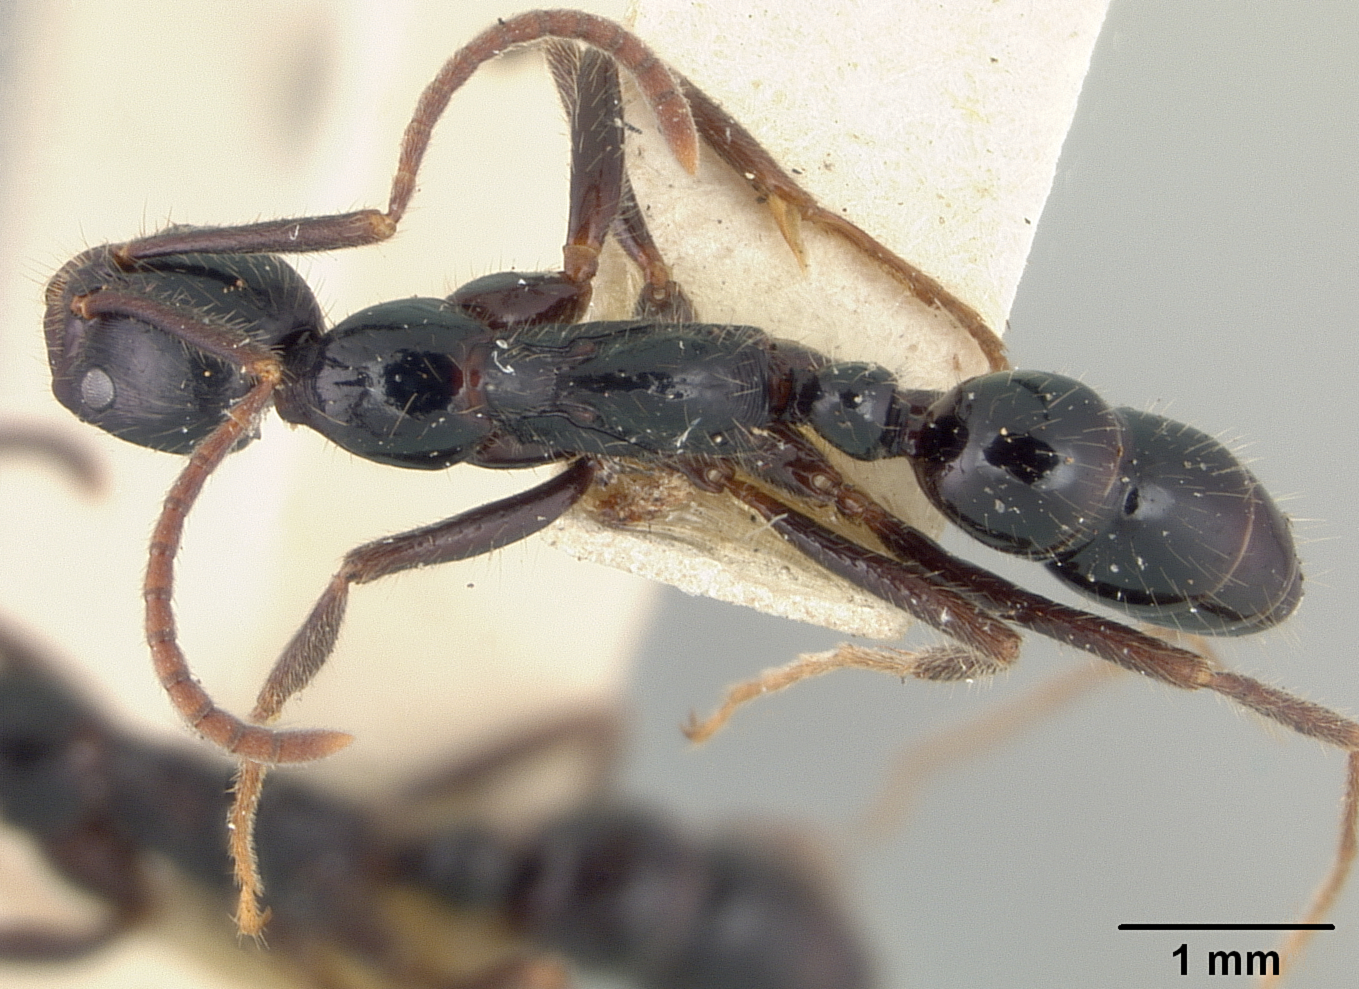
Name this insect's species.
Leptogenys diminuta
